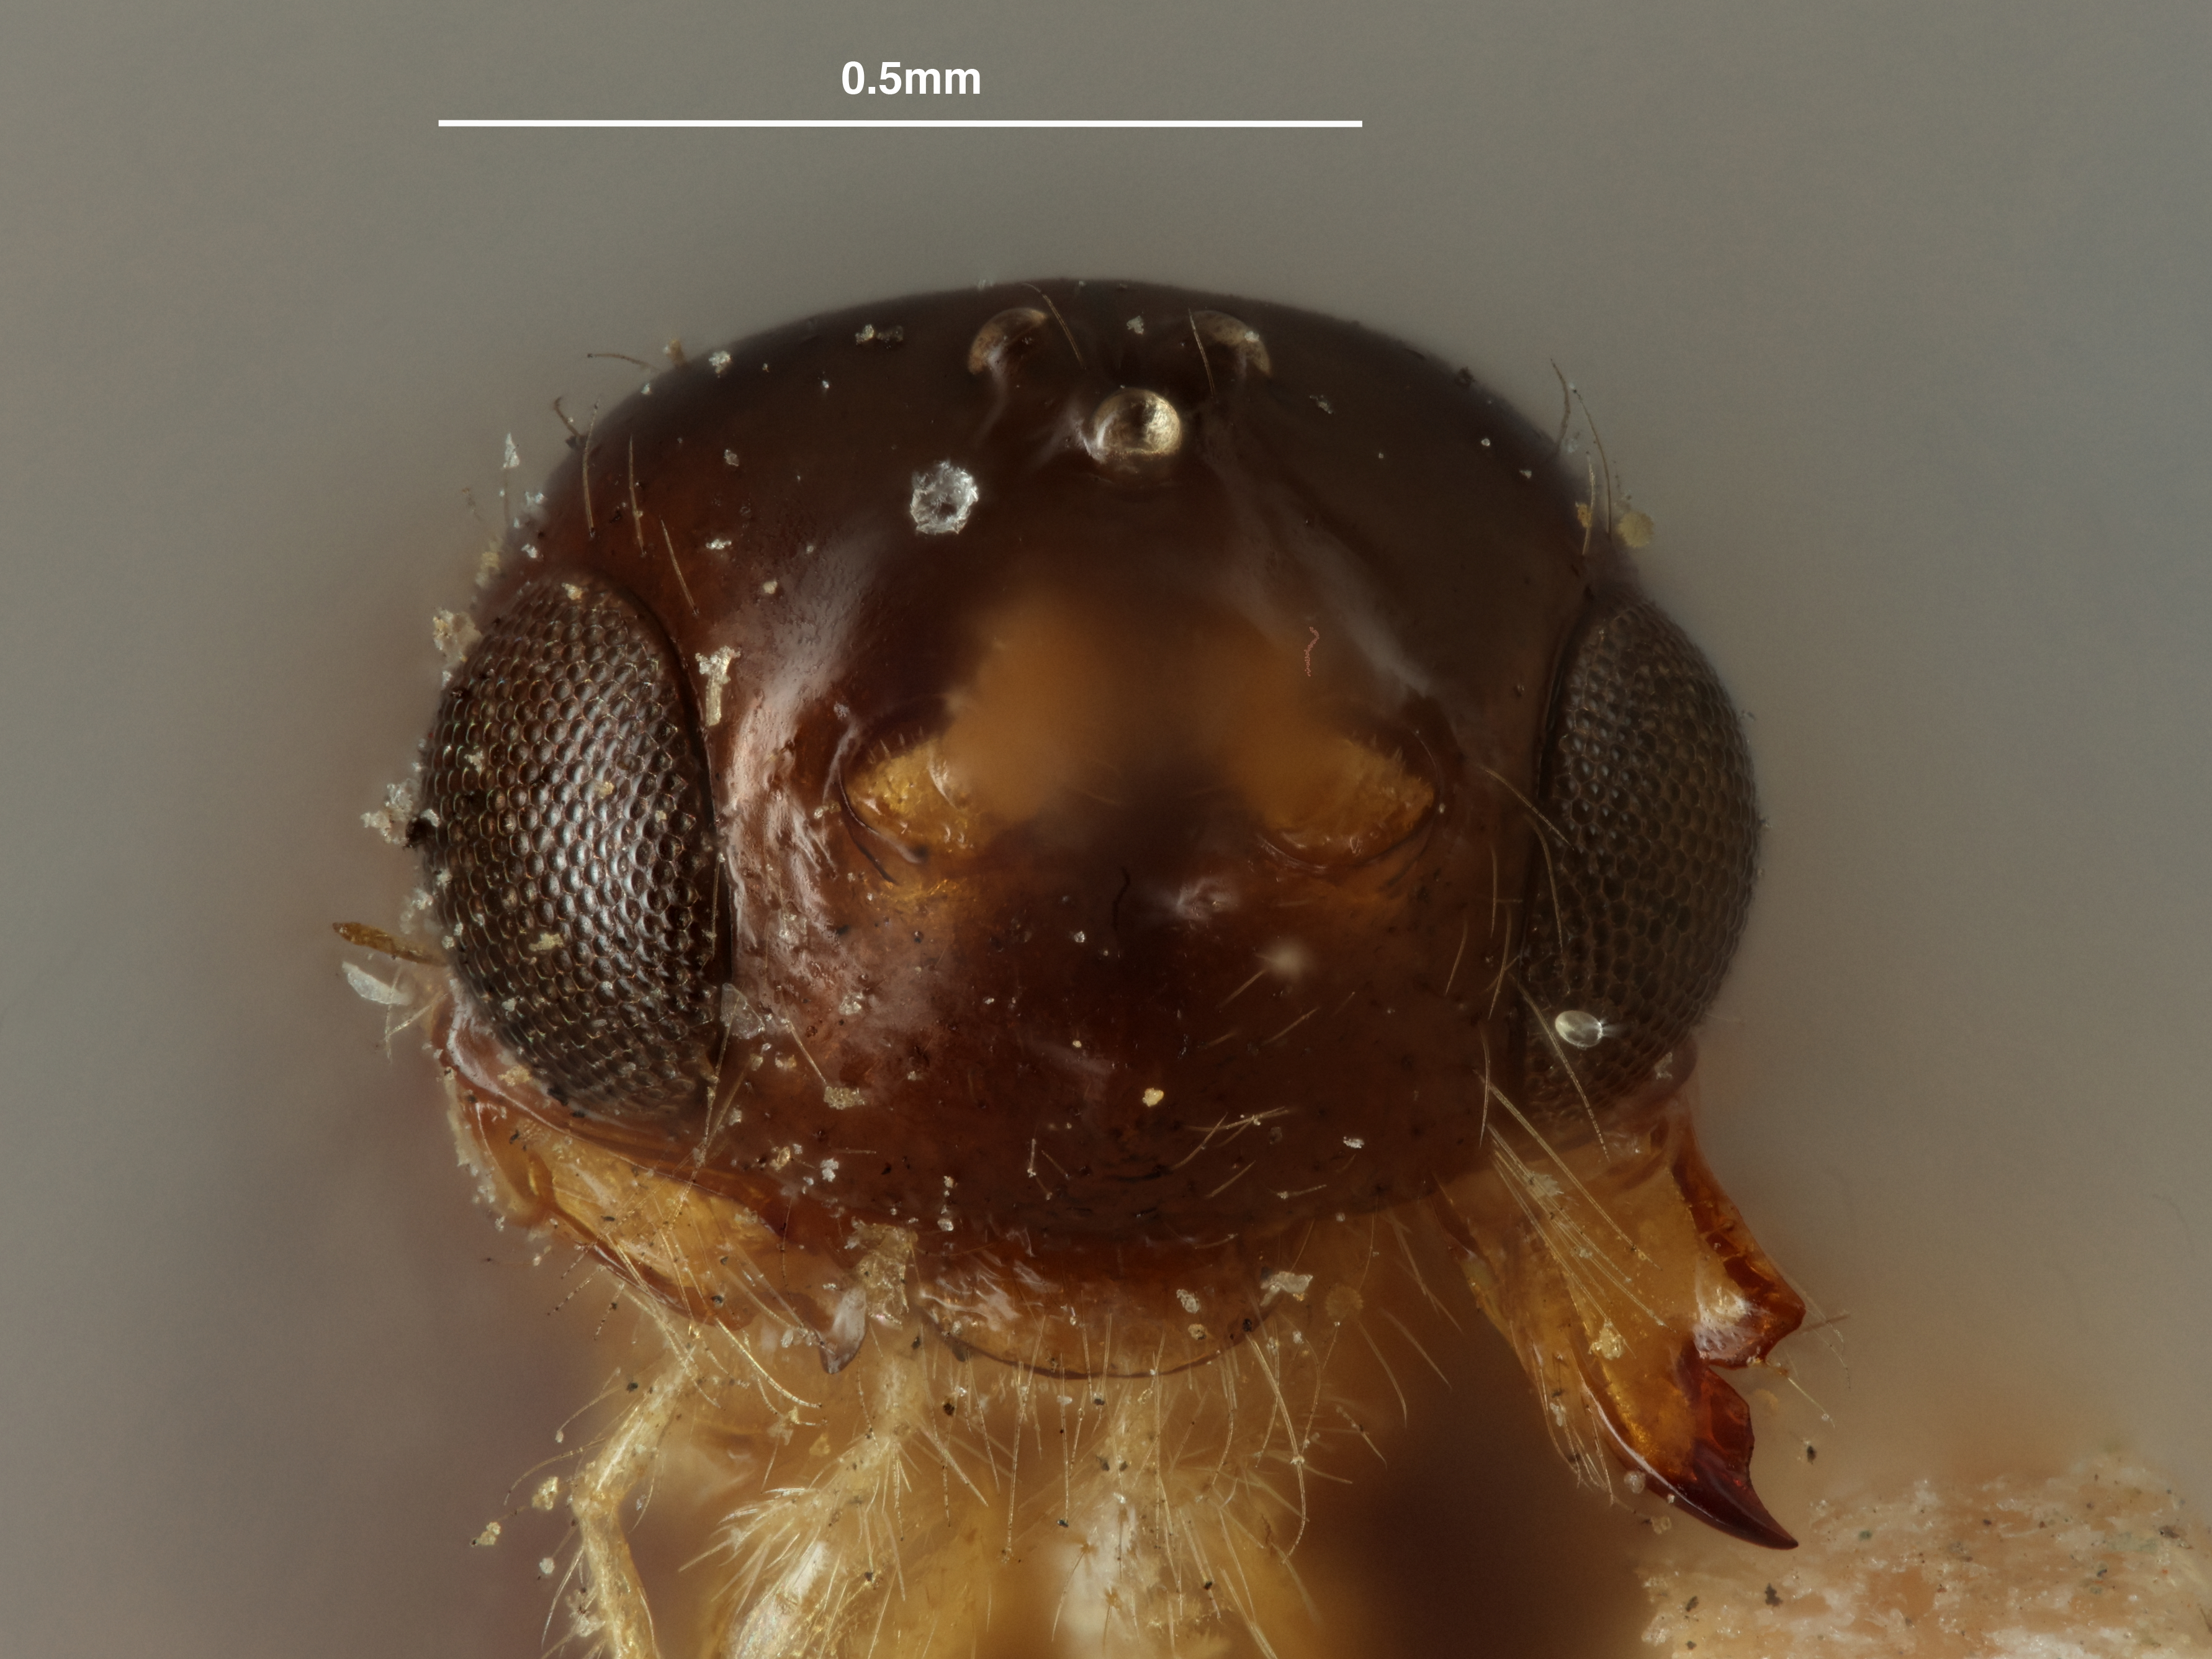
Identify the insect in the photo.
Phaenocarpa costata
